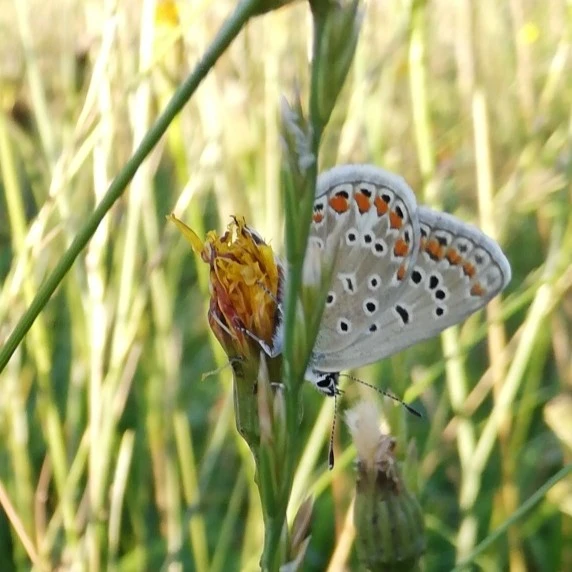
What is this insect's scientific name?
Polyommatus icarus
